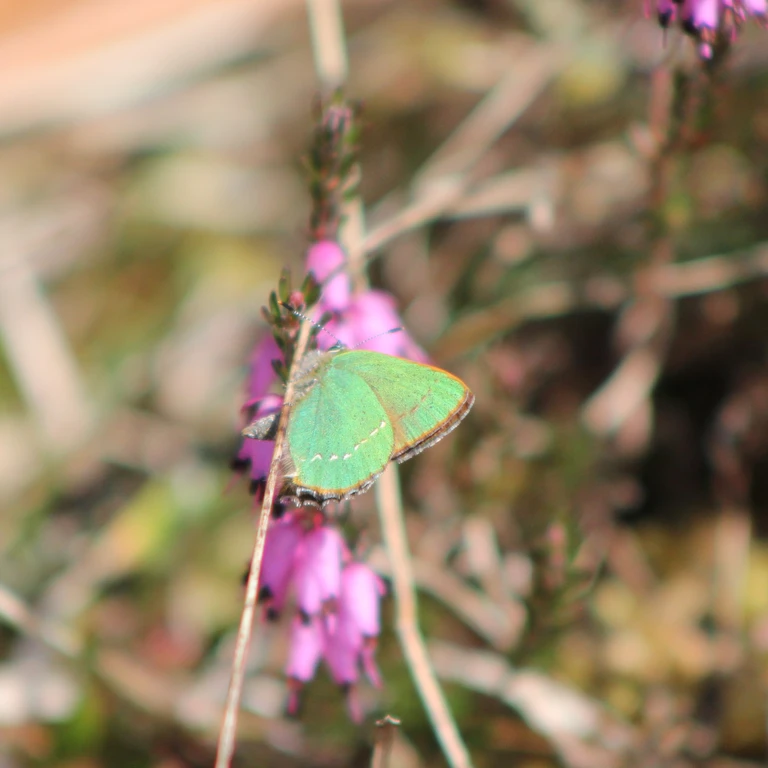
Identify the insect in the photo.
Callophrys rubi
